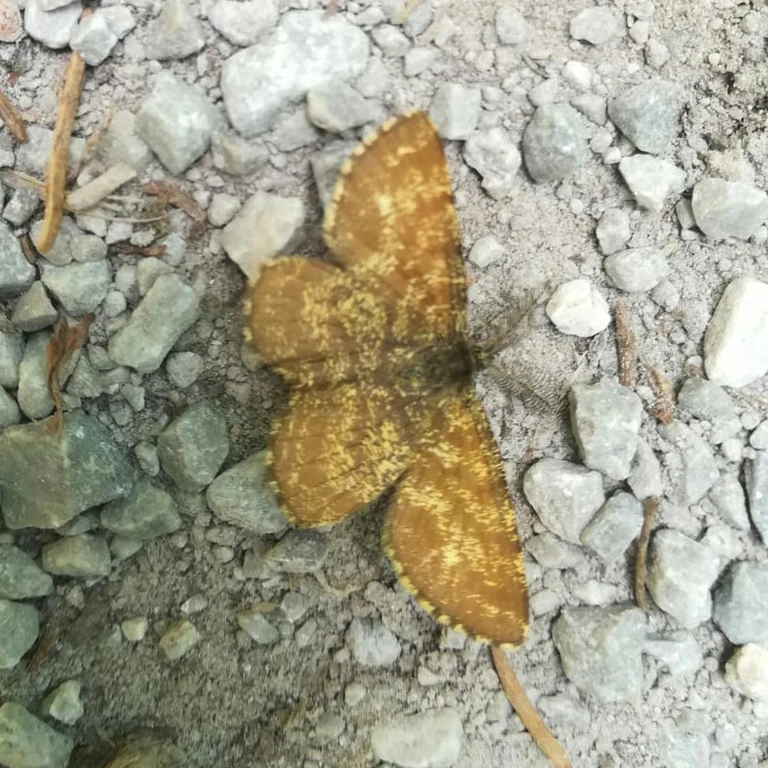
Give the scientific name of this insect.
Ematurga atomaria
